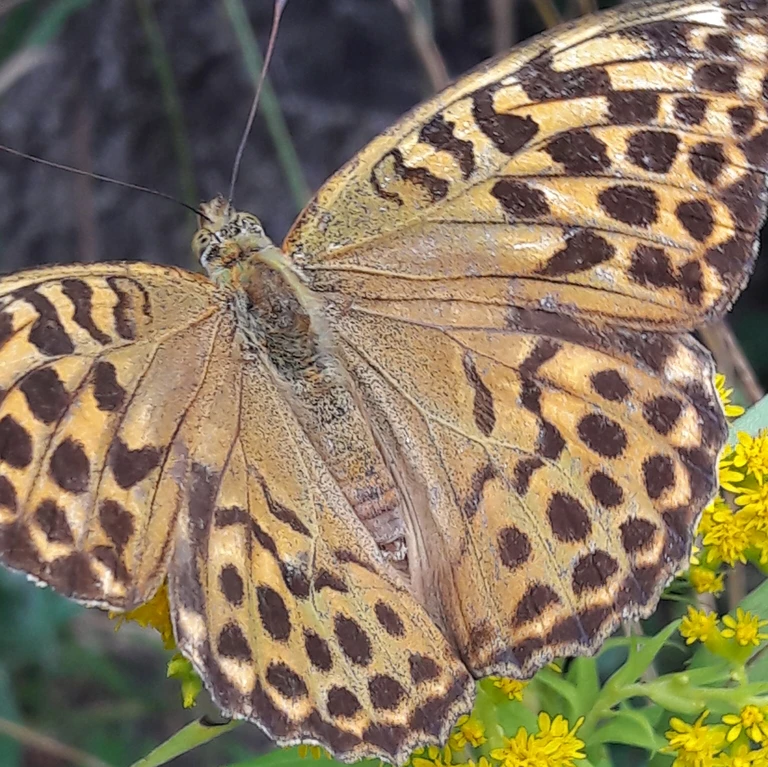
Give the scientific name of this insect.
Argynnis paphia
